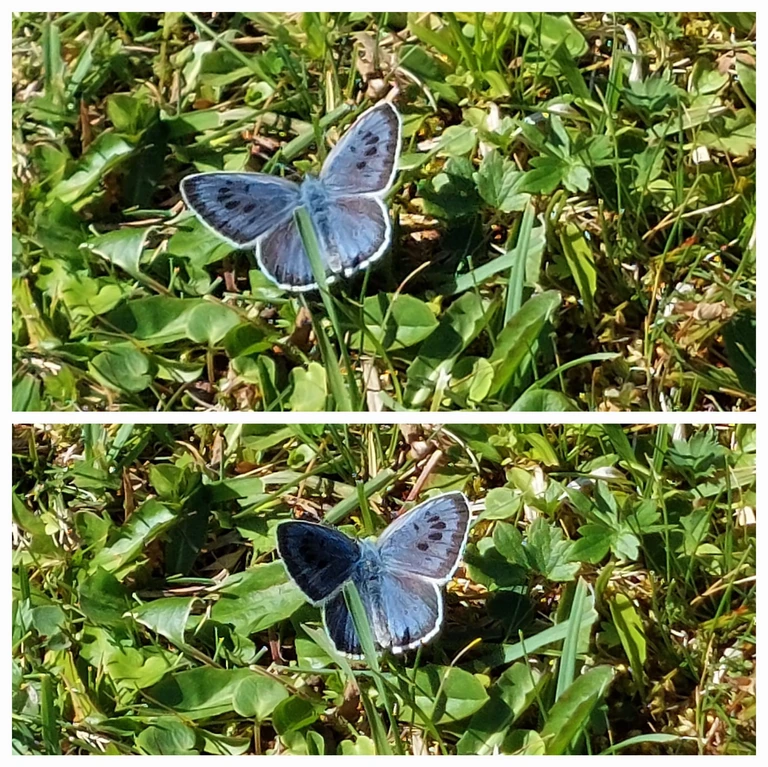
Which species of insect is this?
Phengaris arion (also Maculinea arion)
